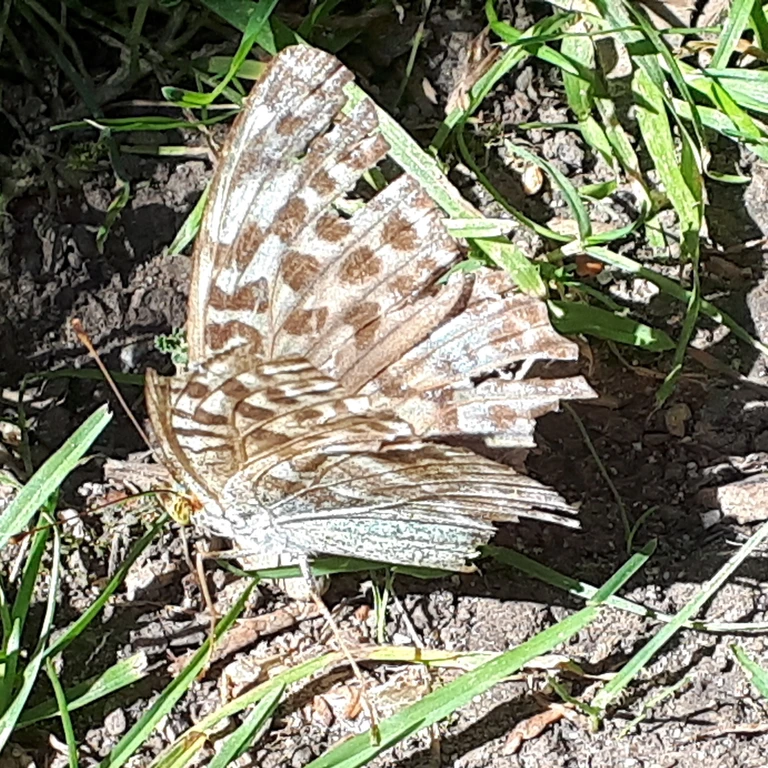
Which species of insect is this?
Argynnis paphia
